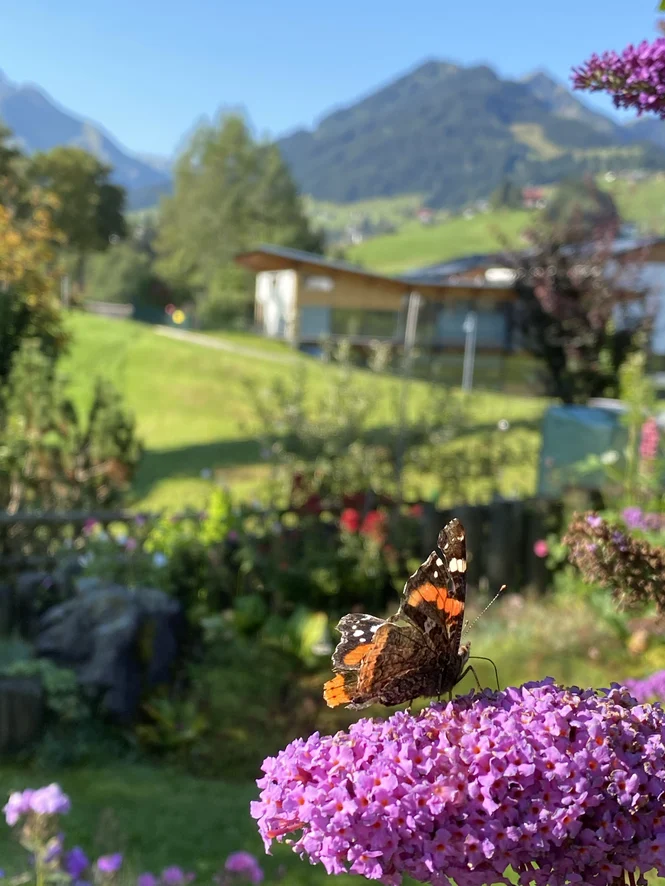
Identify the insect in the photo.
Vanessa atalanta
